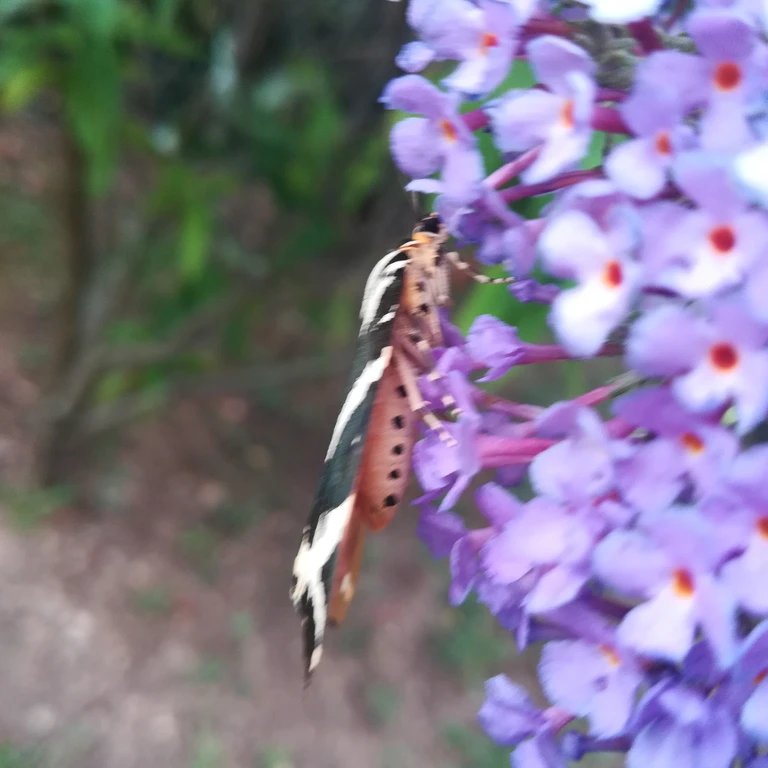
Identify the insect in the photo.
Euplagia quadripunctaria
